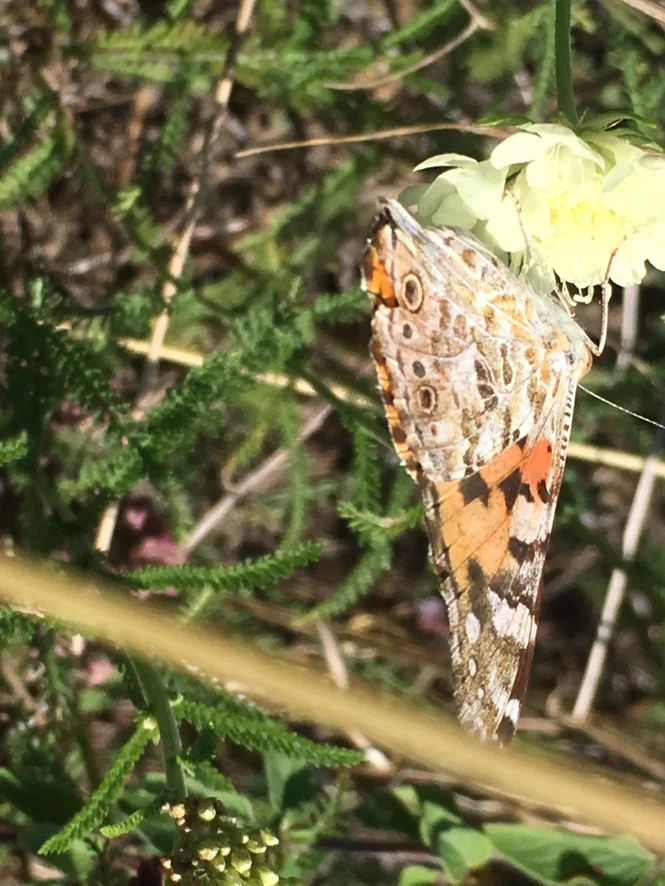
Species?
Vanessa cardui
